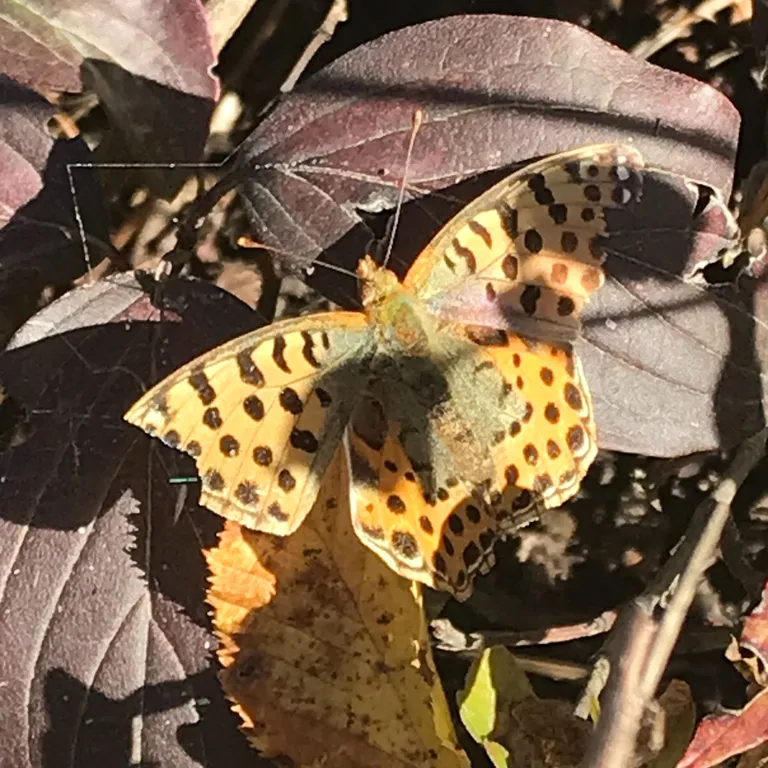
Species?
Issoria lathonia
